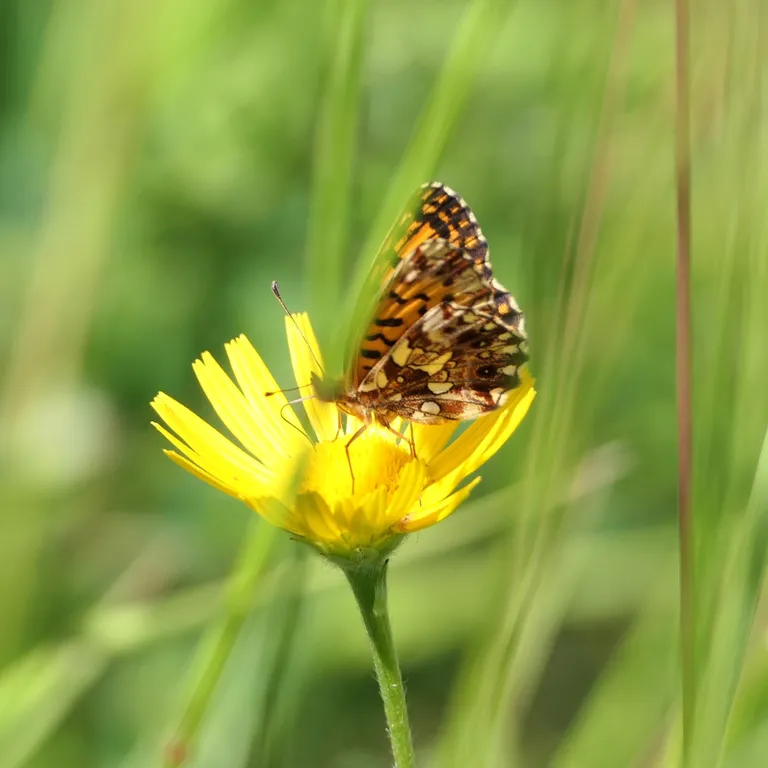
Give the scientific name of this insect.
Boloria dia
